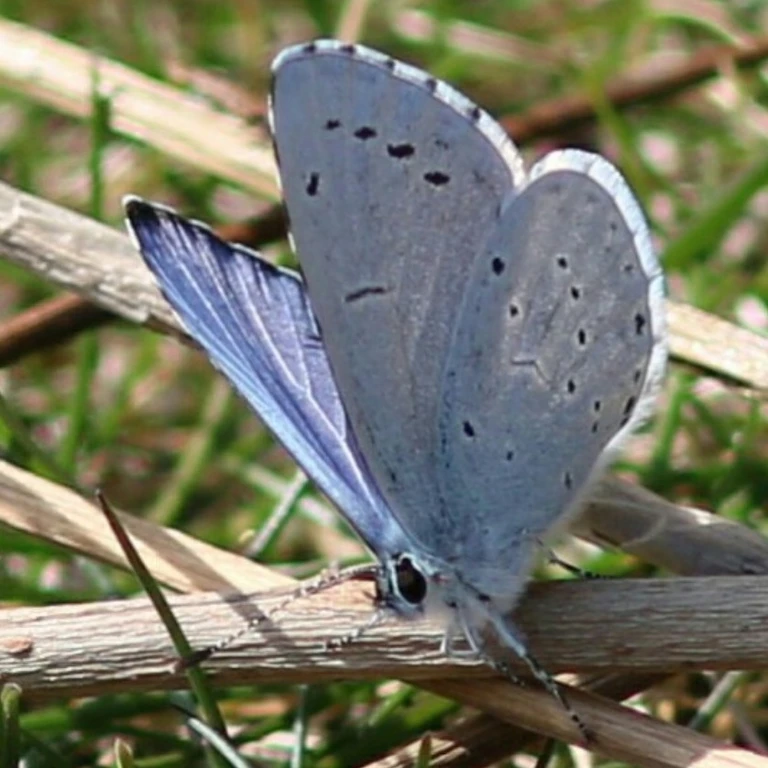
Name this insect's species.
Celastrina argiolus
